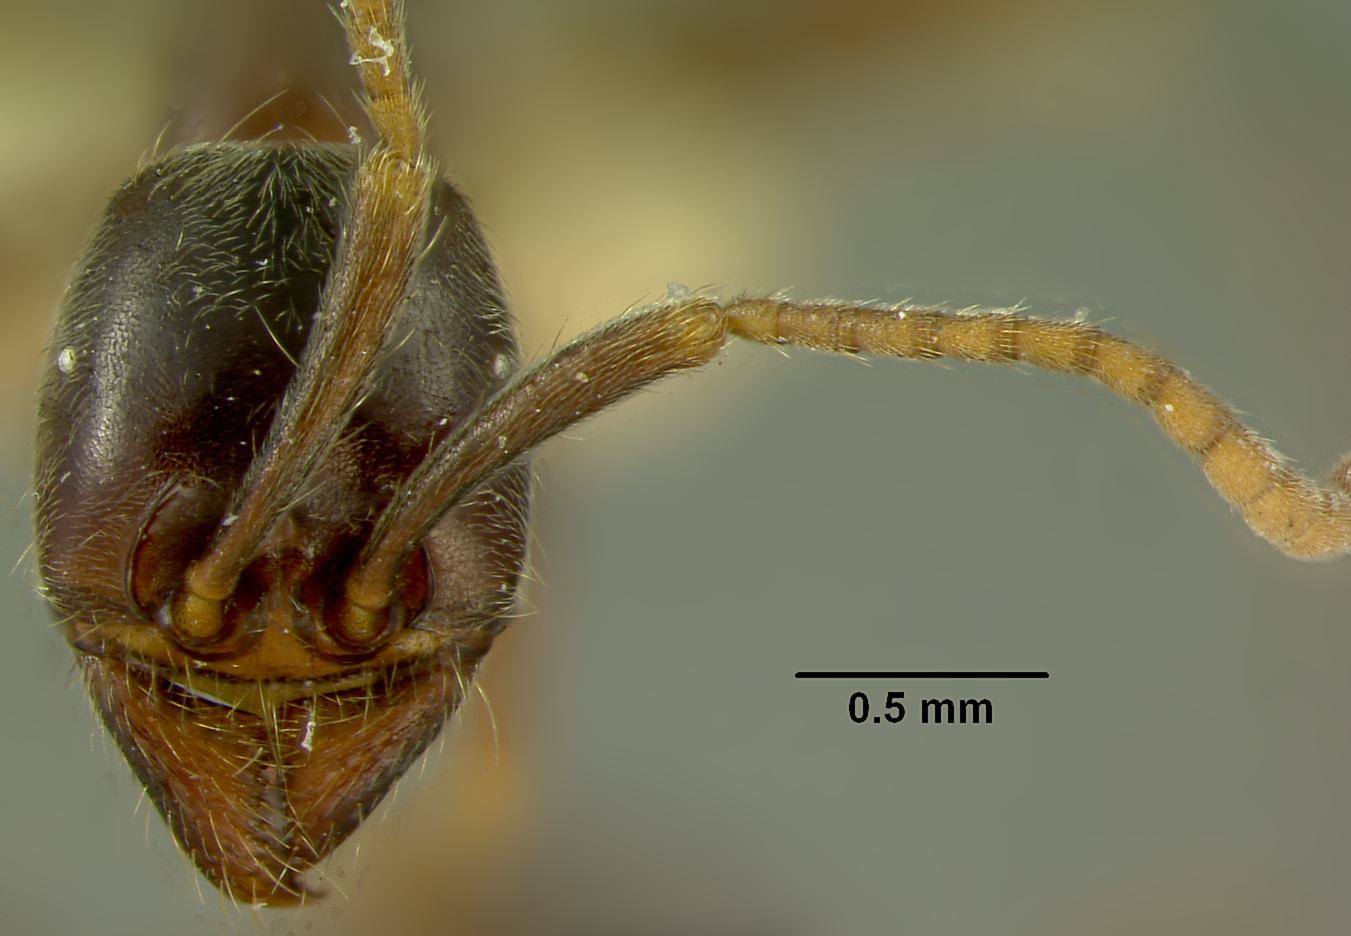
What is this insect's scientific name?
Eciton praedator
